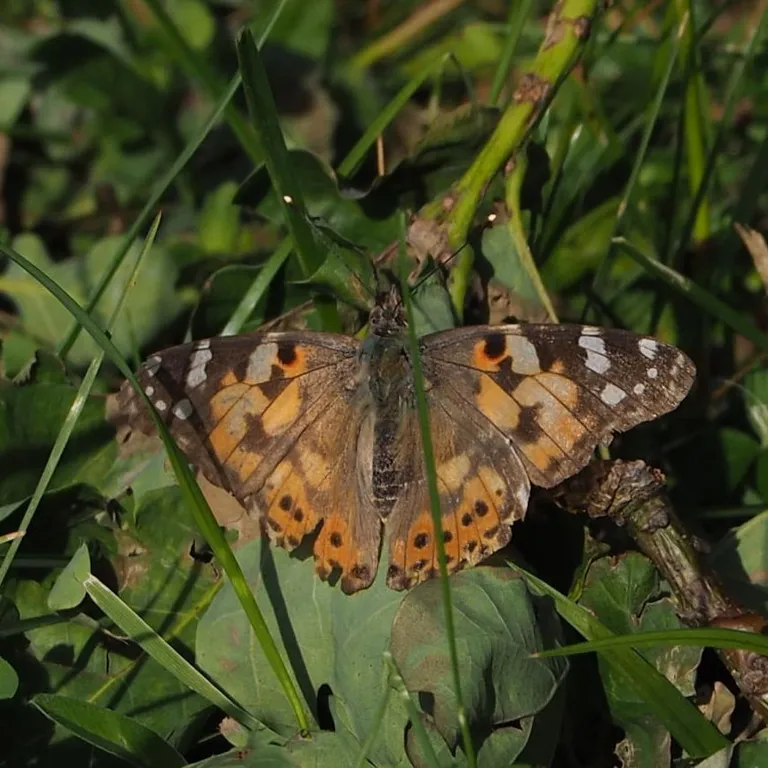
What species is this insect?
Vanessa cardui
